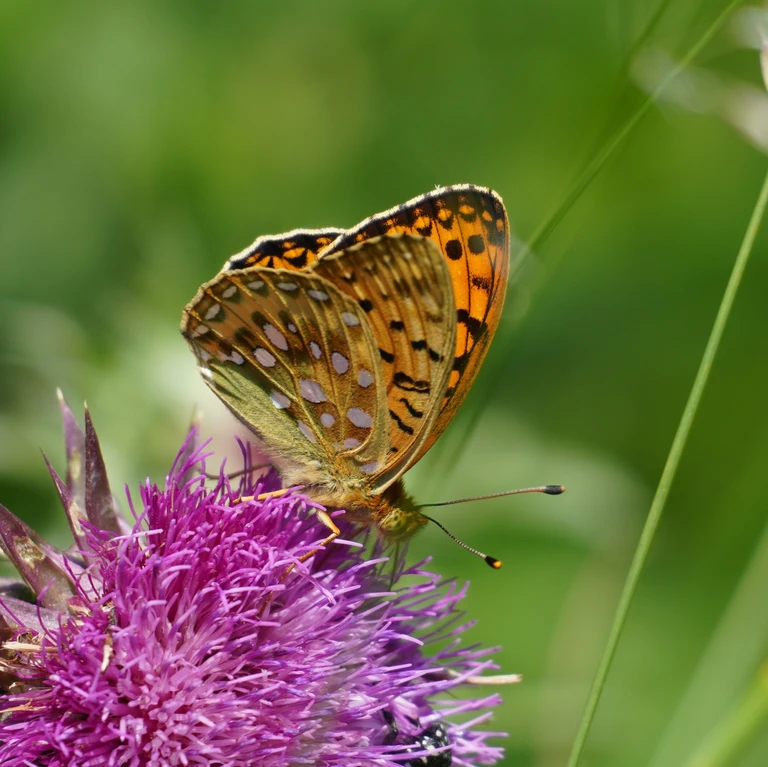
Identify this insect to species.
Speyeria aglaja
